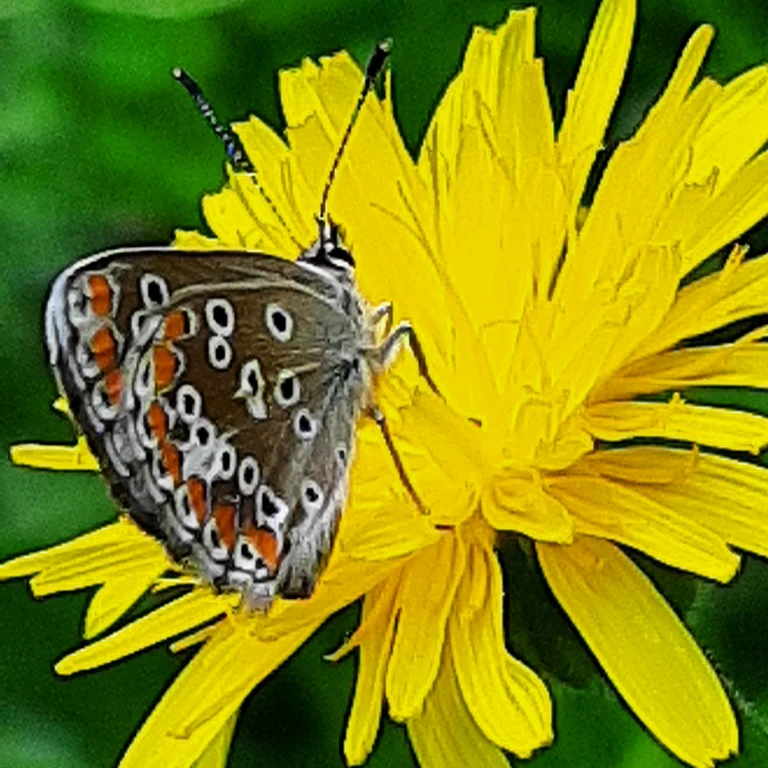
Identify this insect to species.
Aricia agestis/artaxerxes
